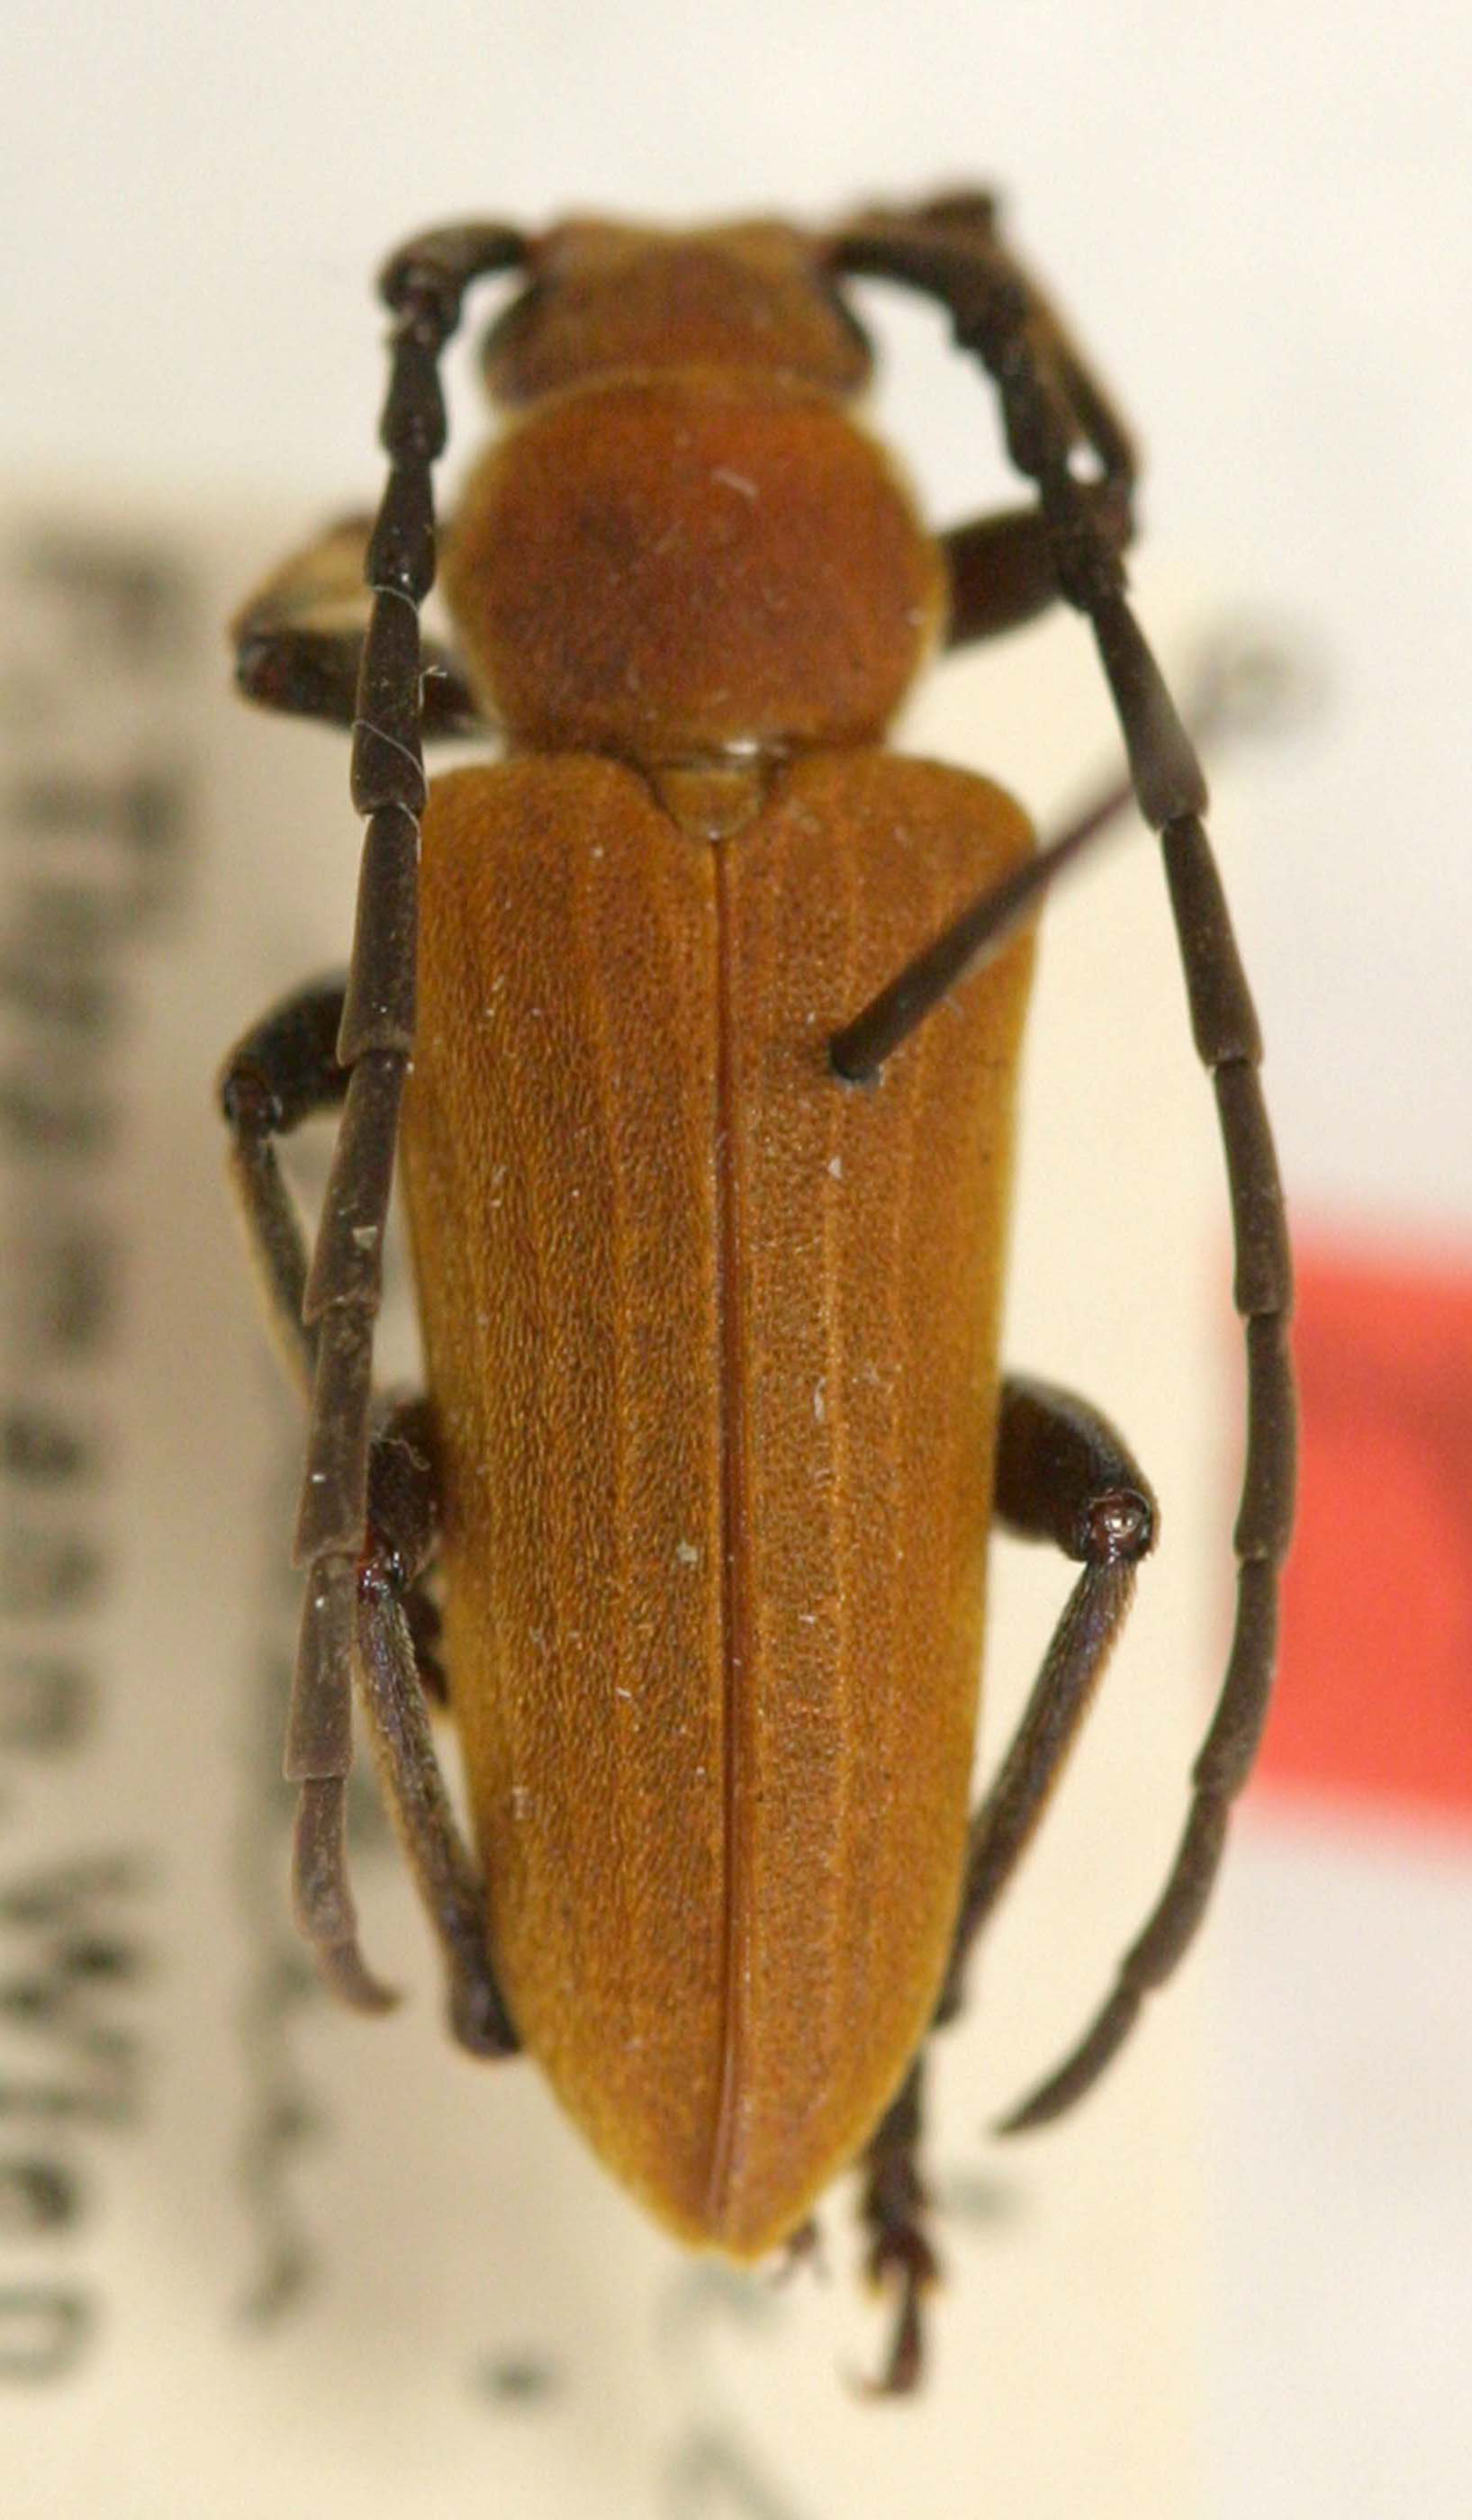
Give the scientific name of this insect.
Protaxis morphotype
